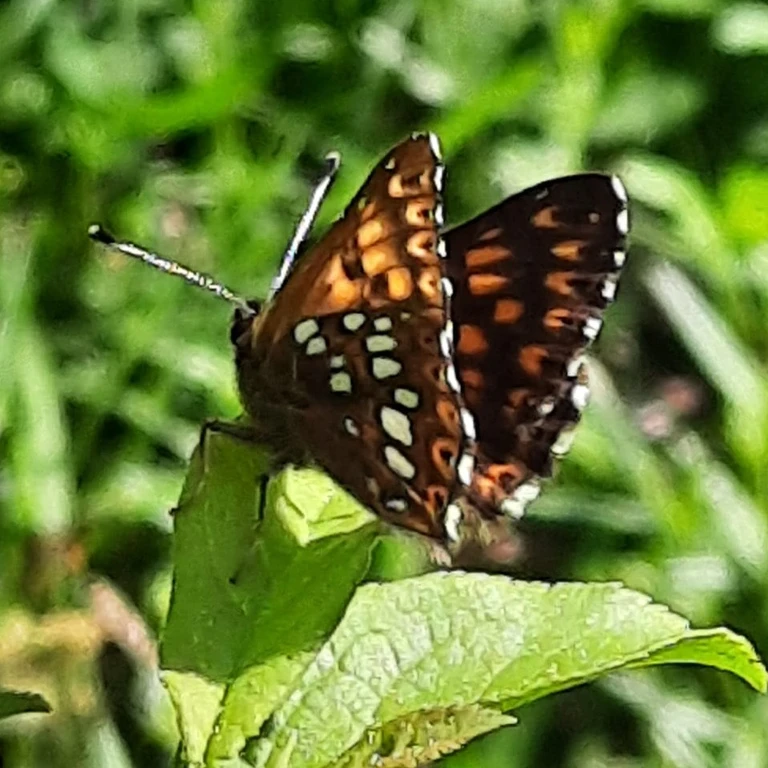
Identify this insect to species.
Hamearis lucina
